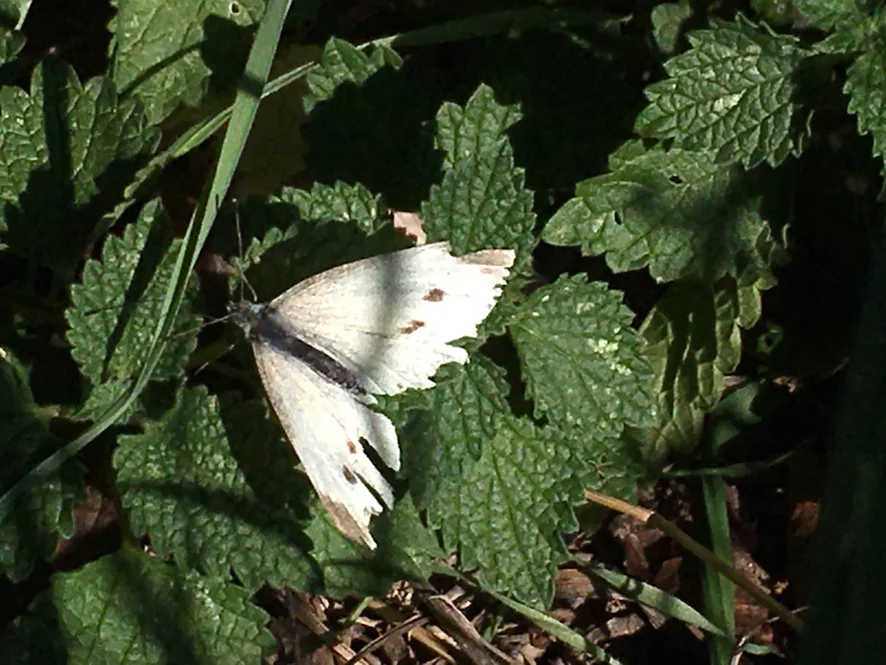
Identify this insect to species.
Pieris rapae
